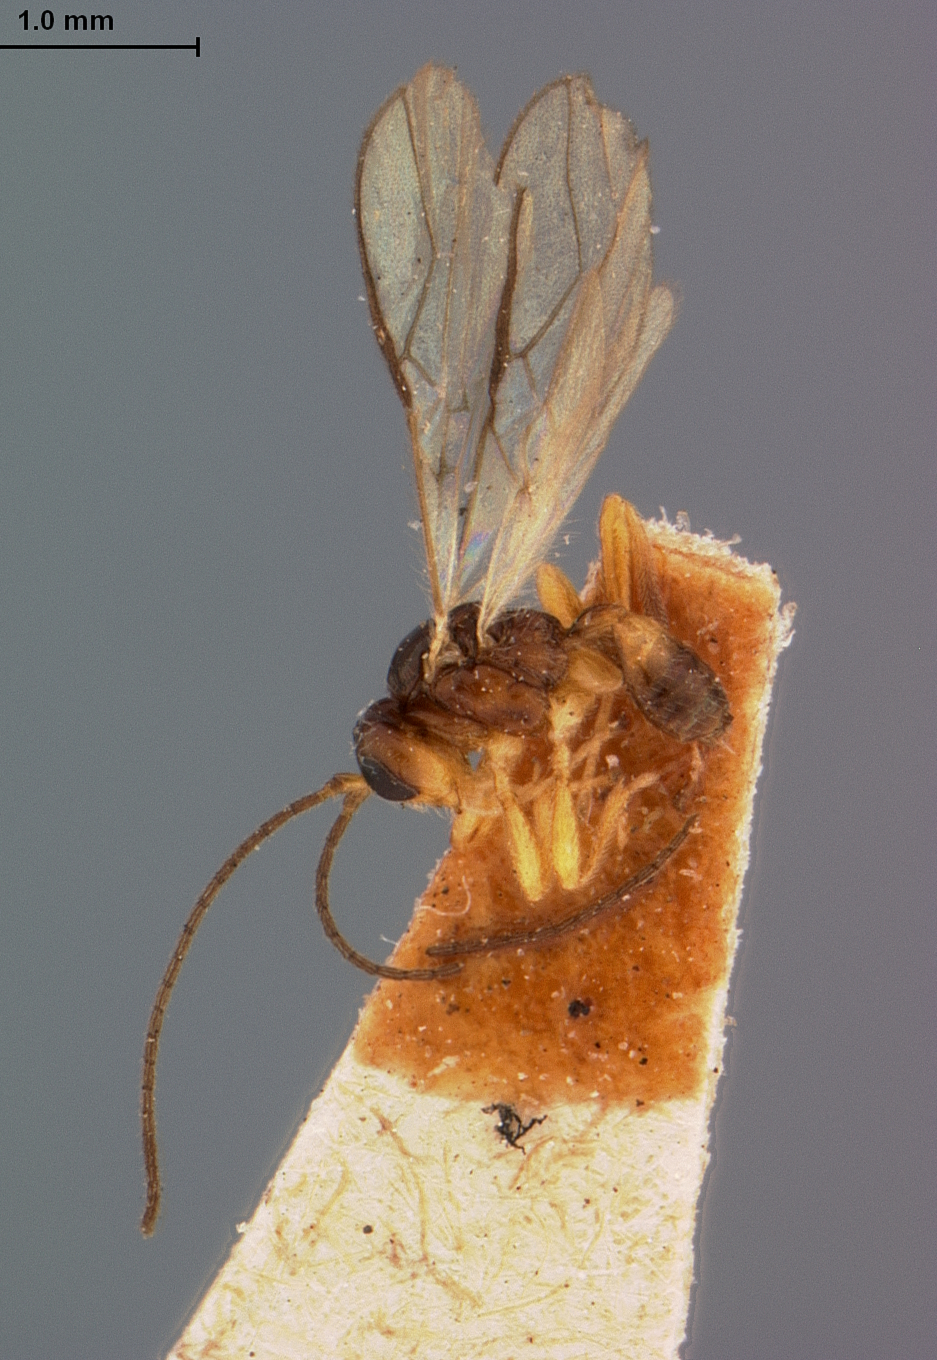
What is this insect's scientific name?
Adelura tibialis
